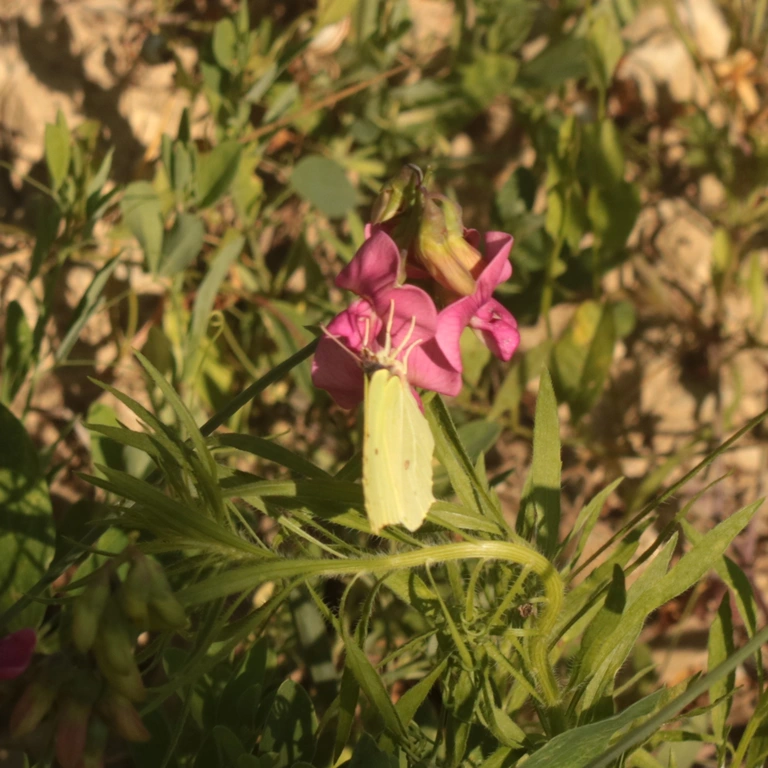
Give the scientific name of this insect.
Gonepteryx rhamni
